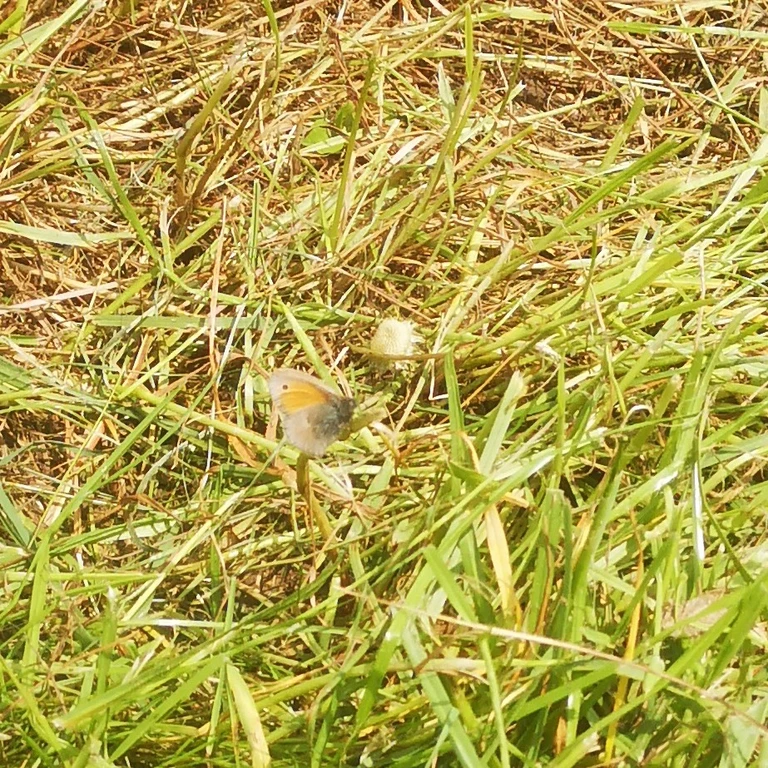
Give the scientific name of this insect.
Coenonympha pamphilus
